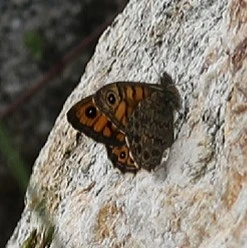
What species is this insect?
Lasiommata megera (also Pararge megera)
